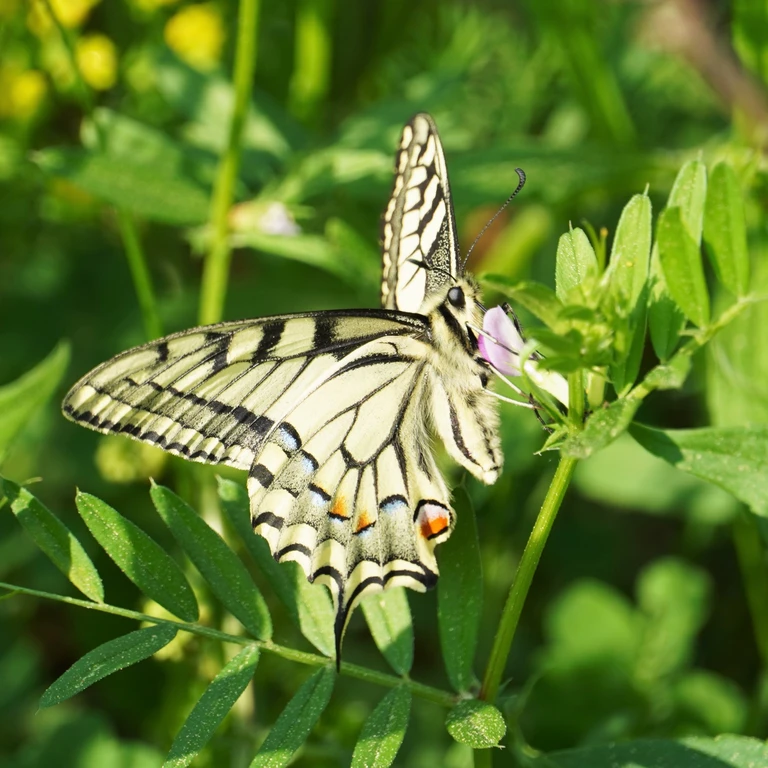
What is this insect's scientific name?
Papilio machaon
